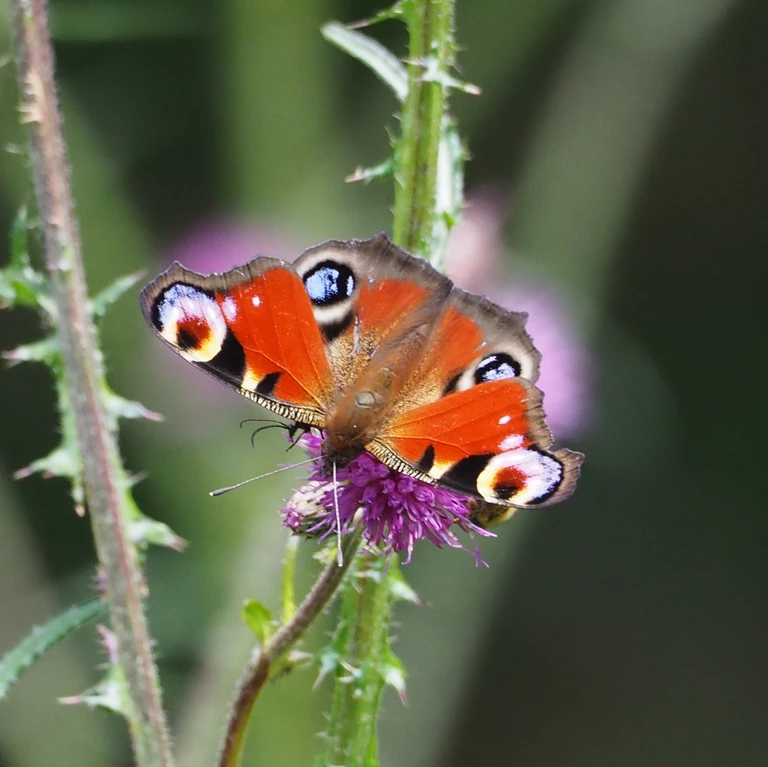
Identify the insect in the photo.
Aglais io
